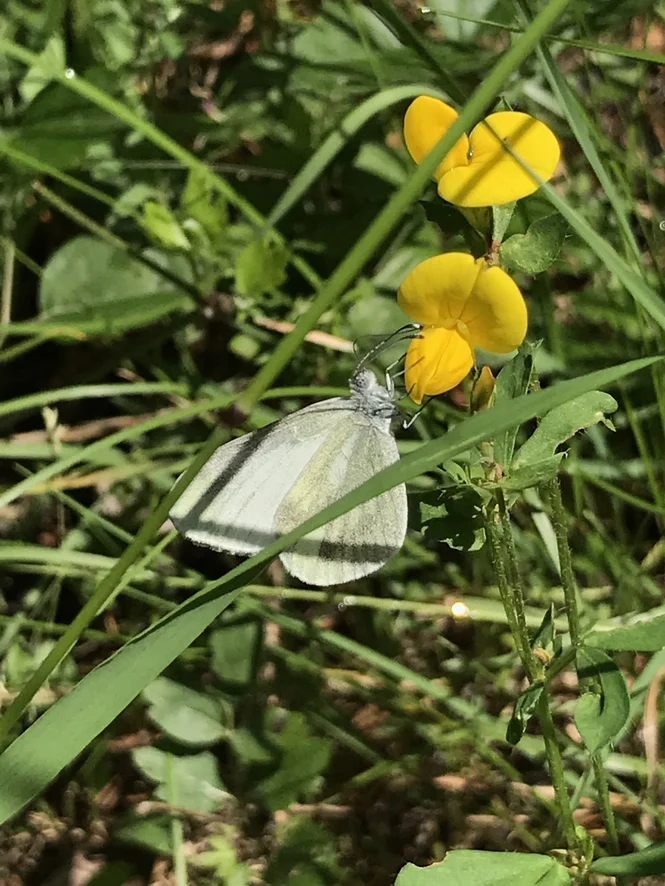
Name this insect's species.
Leptidea sinapis/juvernica
